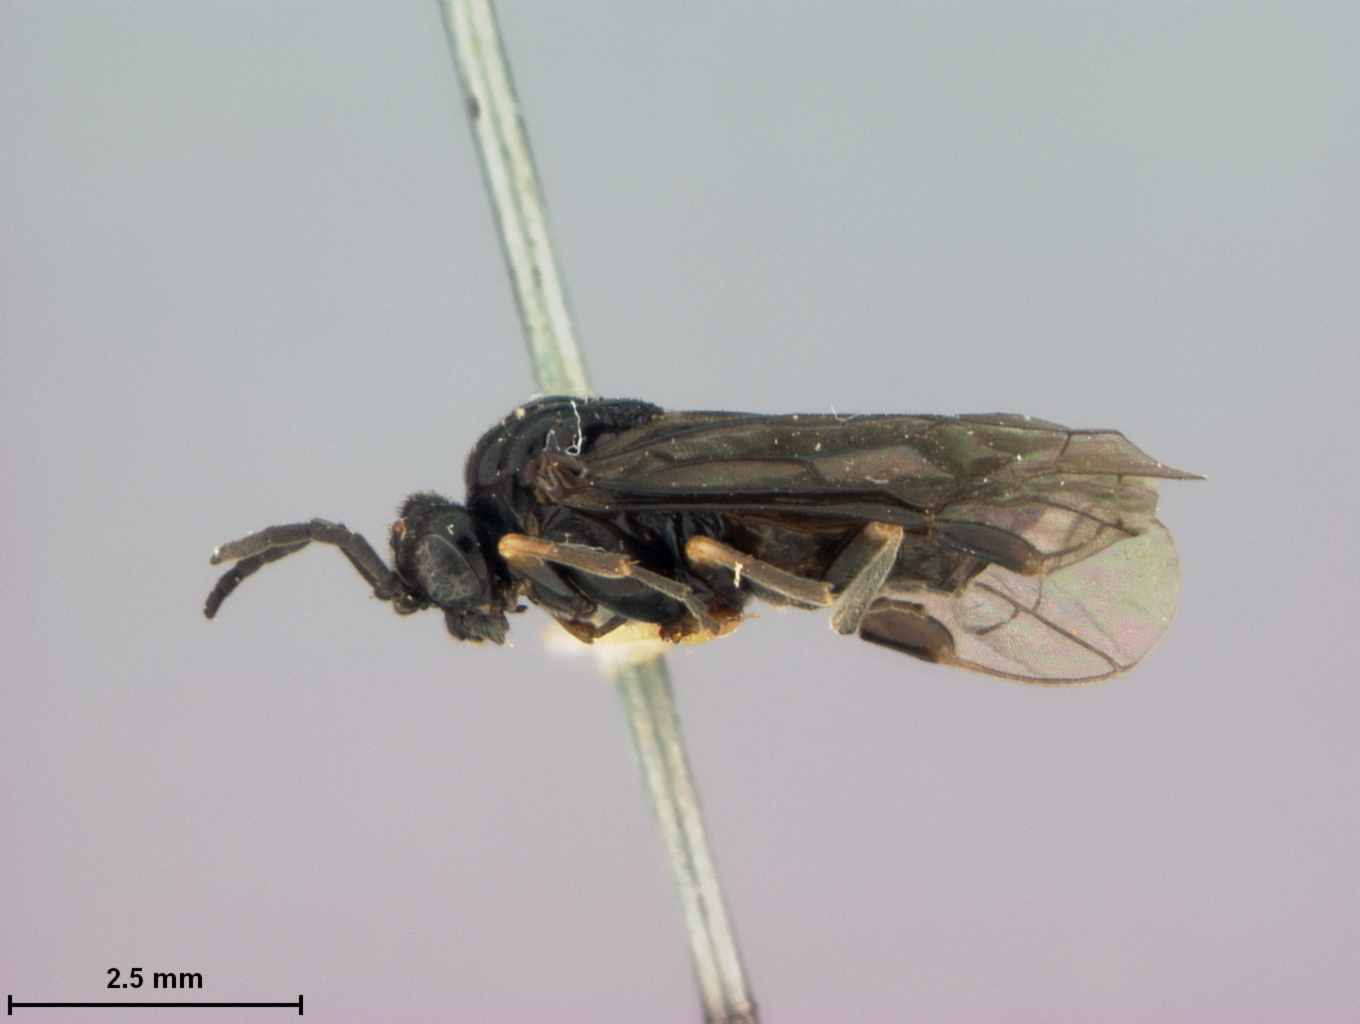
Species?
Monophadnus fukaii
